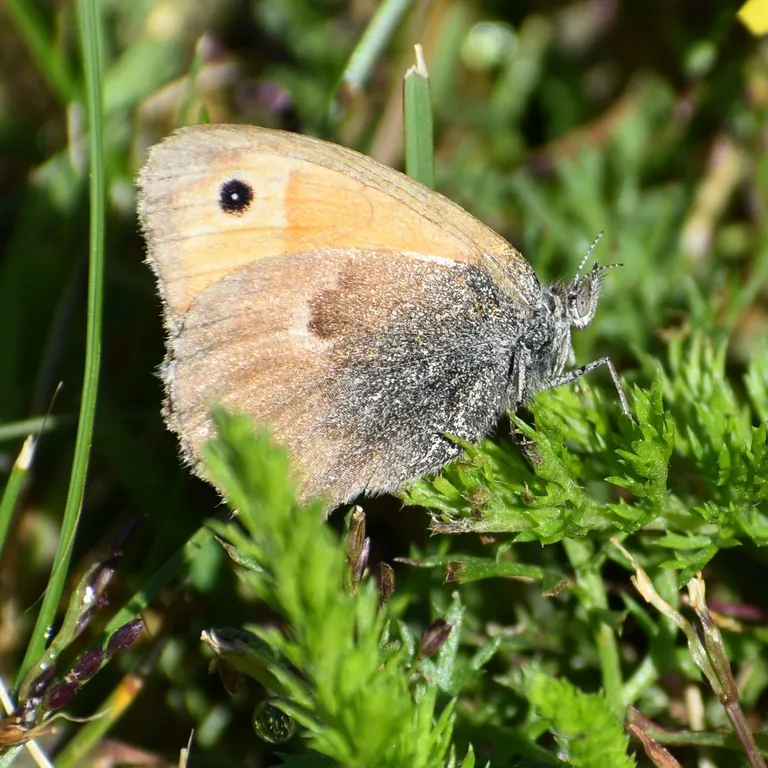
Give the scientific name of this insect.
Coenonympha pamphilus
